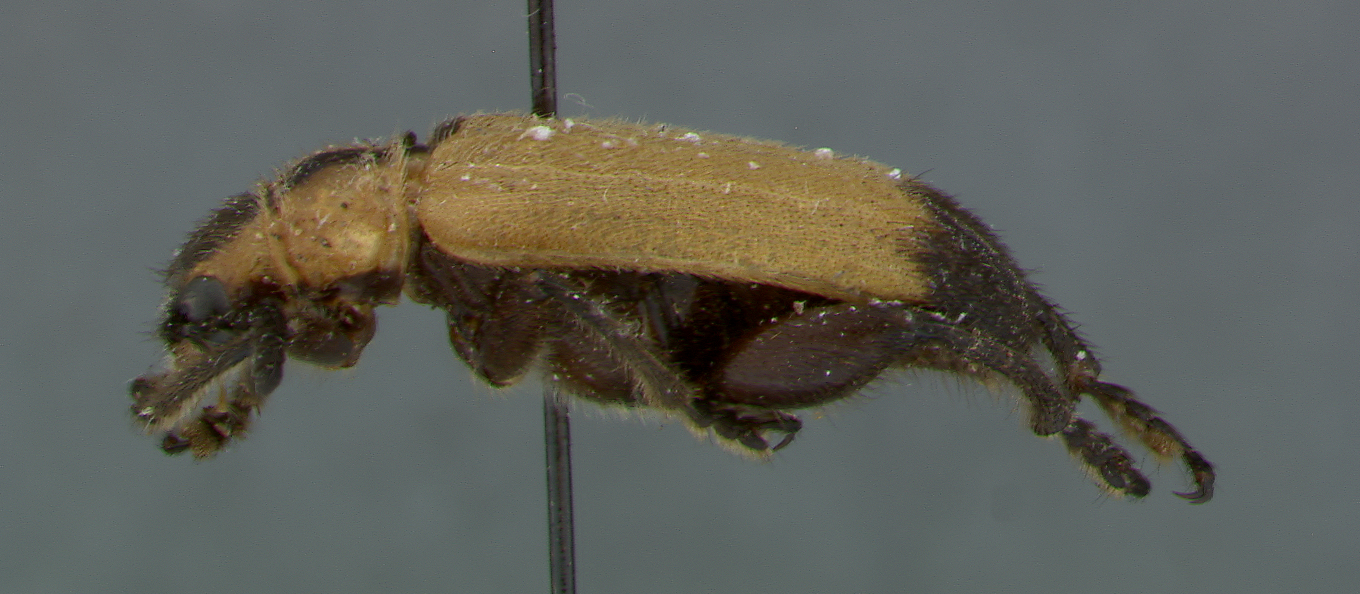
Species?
Kuilua ertli
